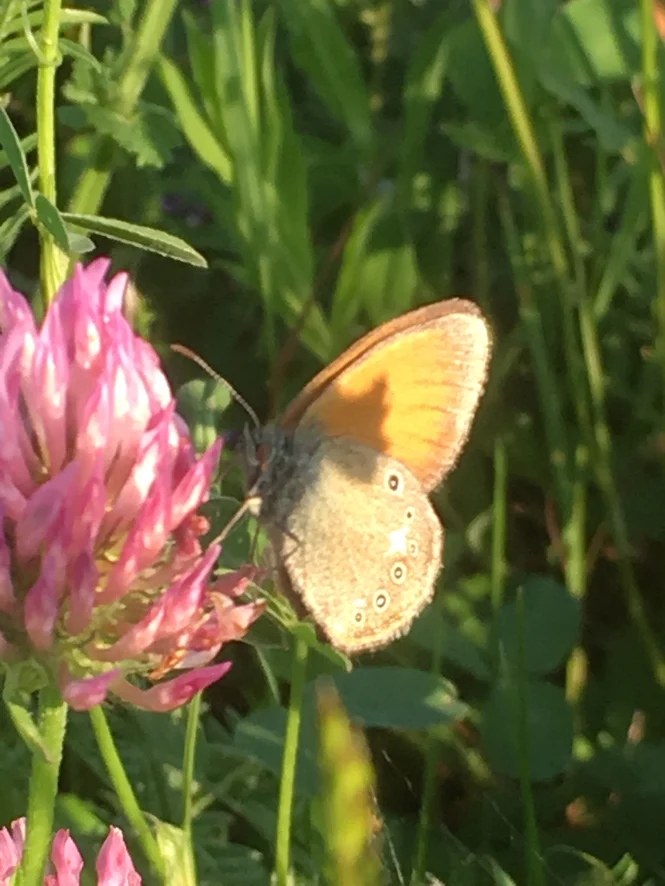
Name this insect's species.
Coenonympha glycerion (also Coenonympha iphis)
